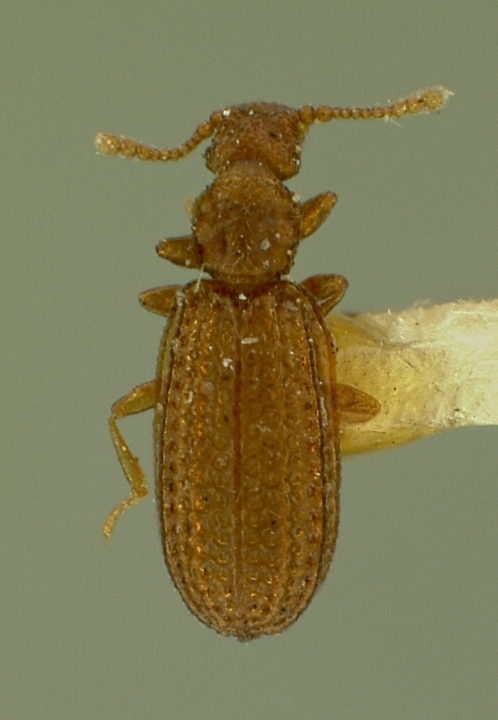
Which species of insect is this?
Cartodere quadrifoveolata
